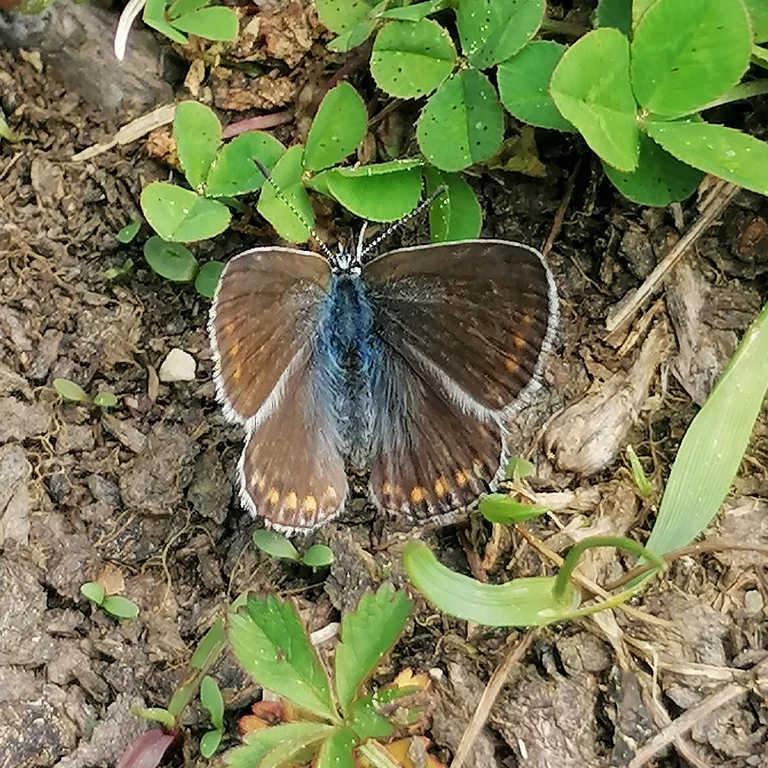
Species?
Polyommatus icarus
